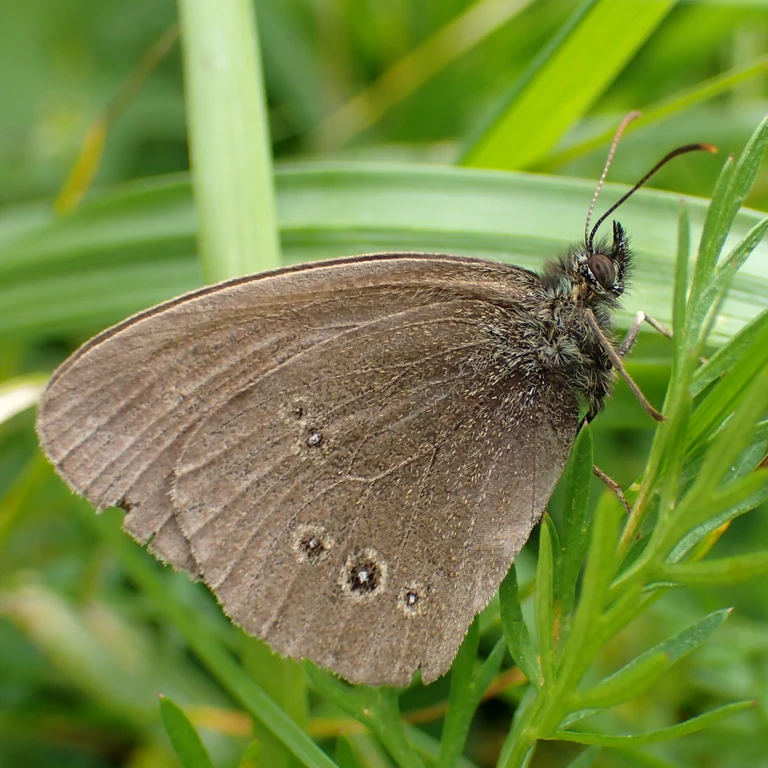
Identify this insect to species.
Aphantopus hyperantus
